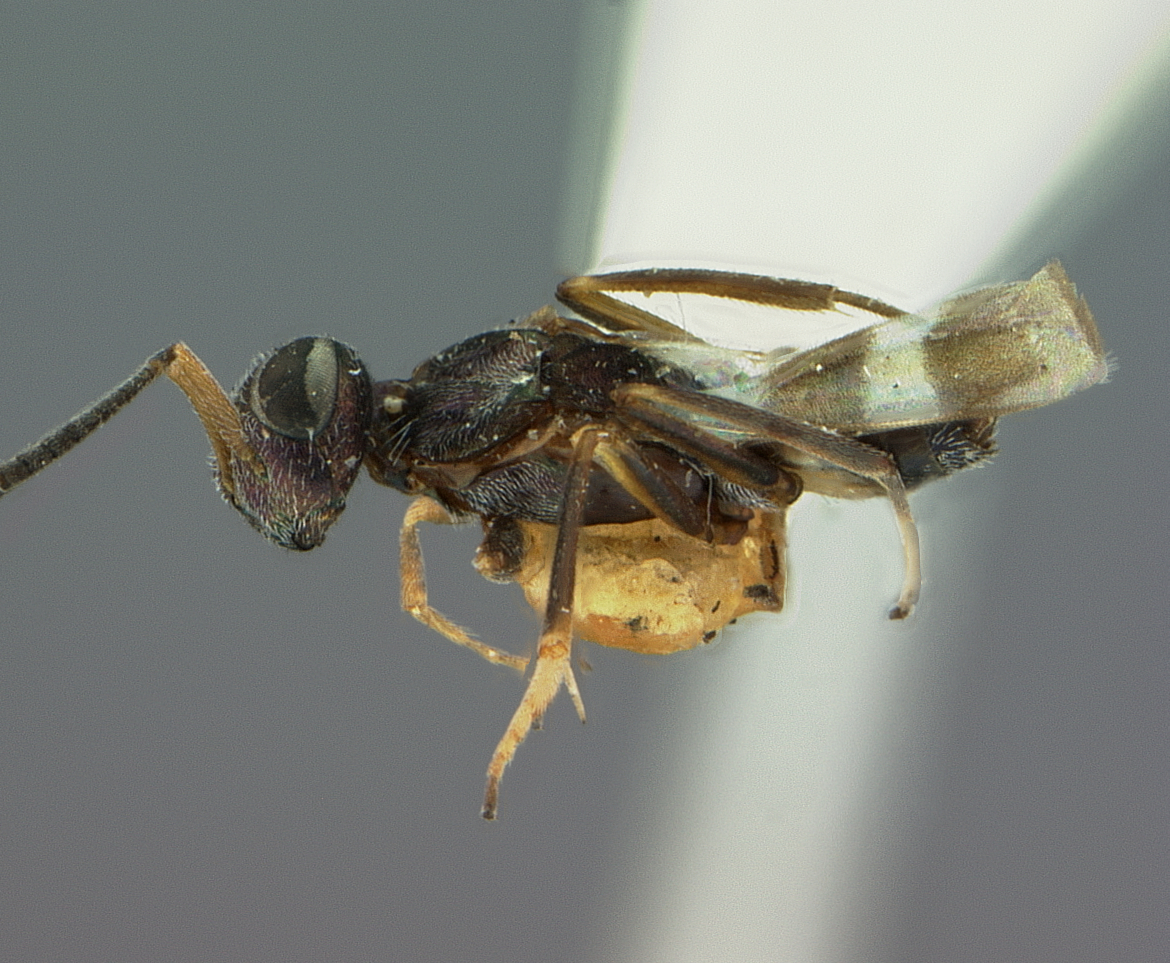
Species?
Eupelmus hirtus
